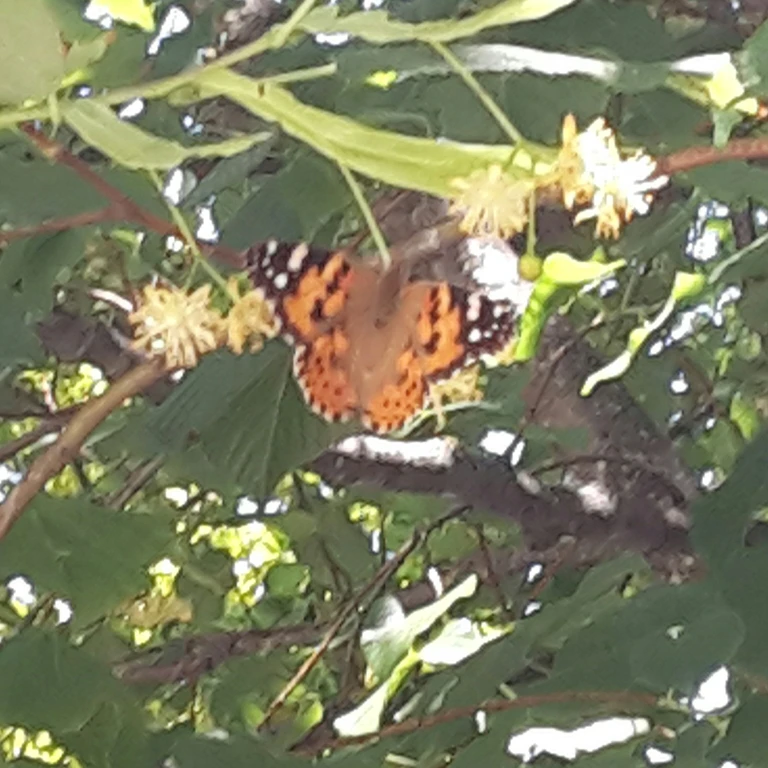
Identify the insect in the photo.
Vanessa cardui
